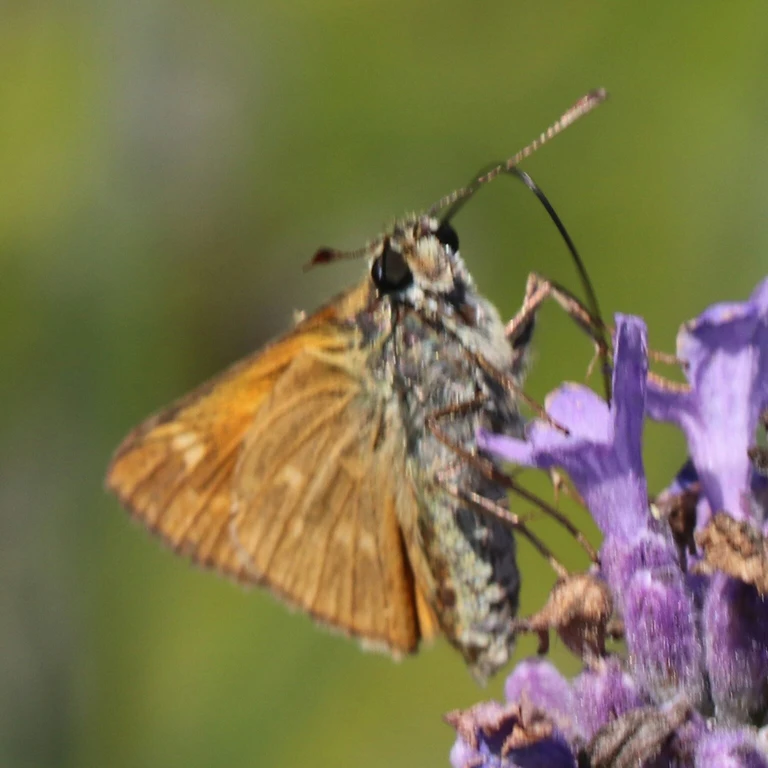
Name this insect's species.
Ochlodes sylvanus (also Ochlodes venata)
